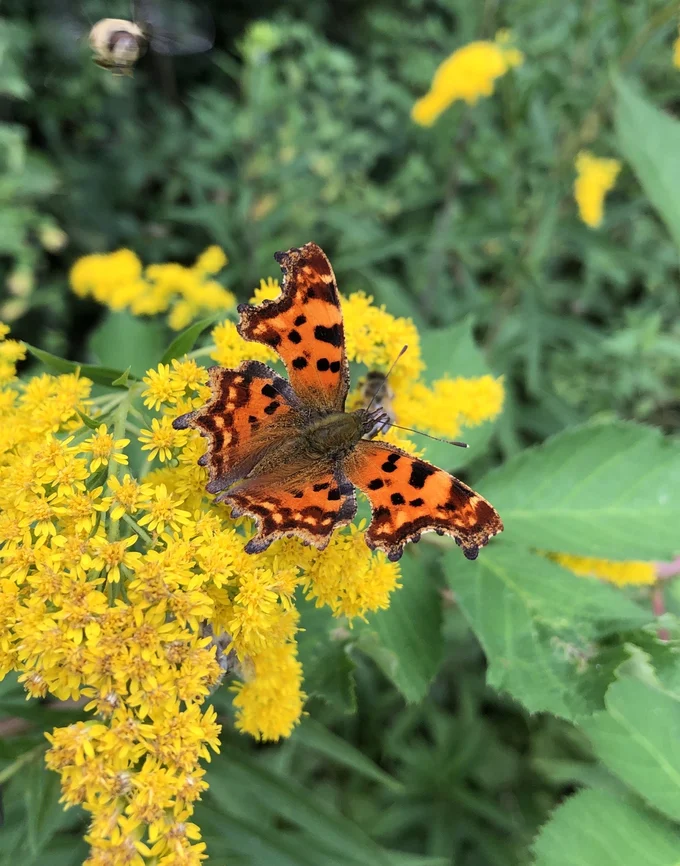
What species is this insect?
Polygonia c-album
